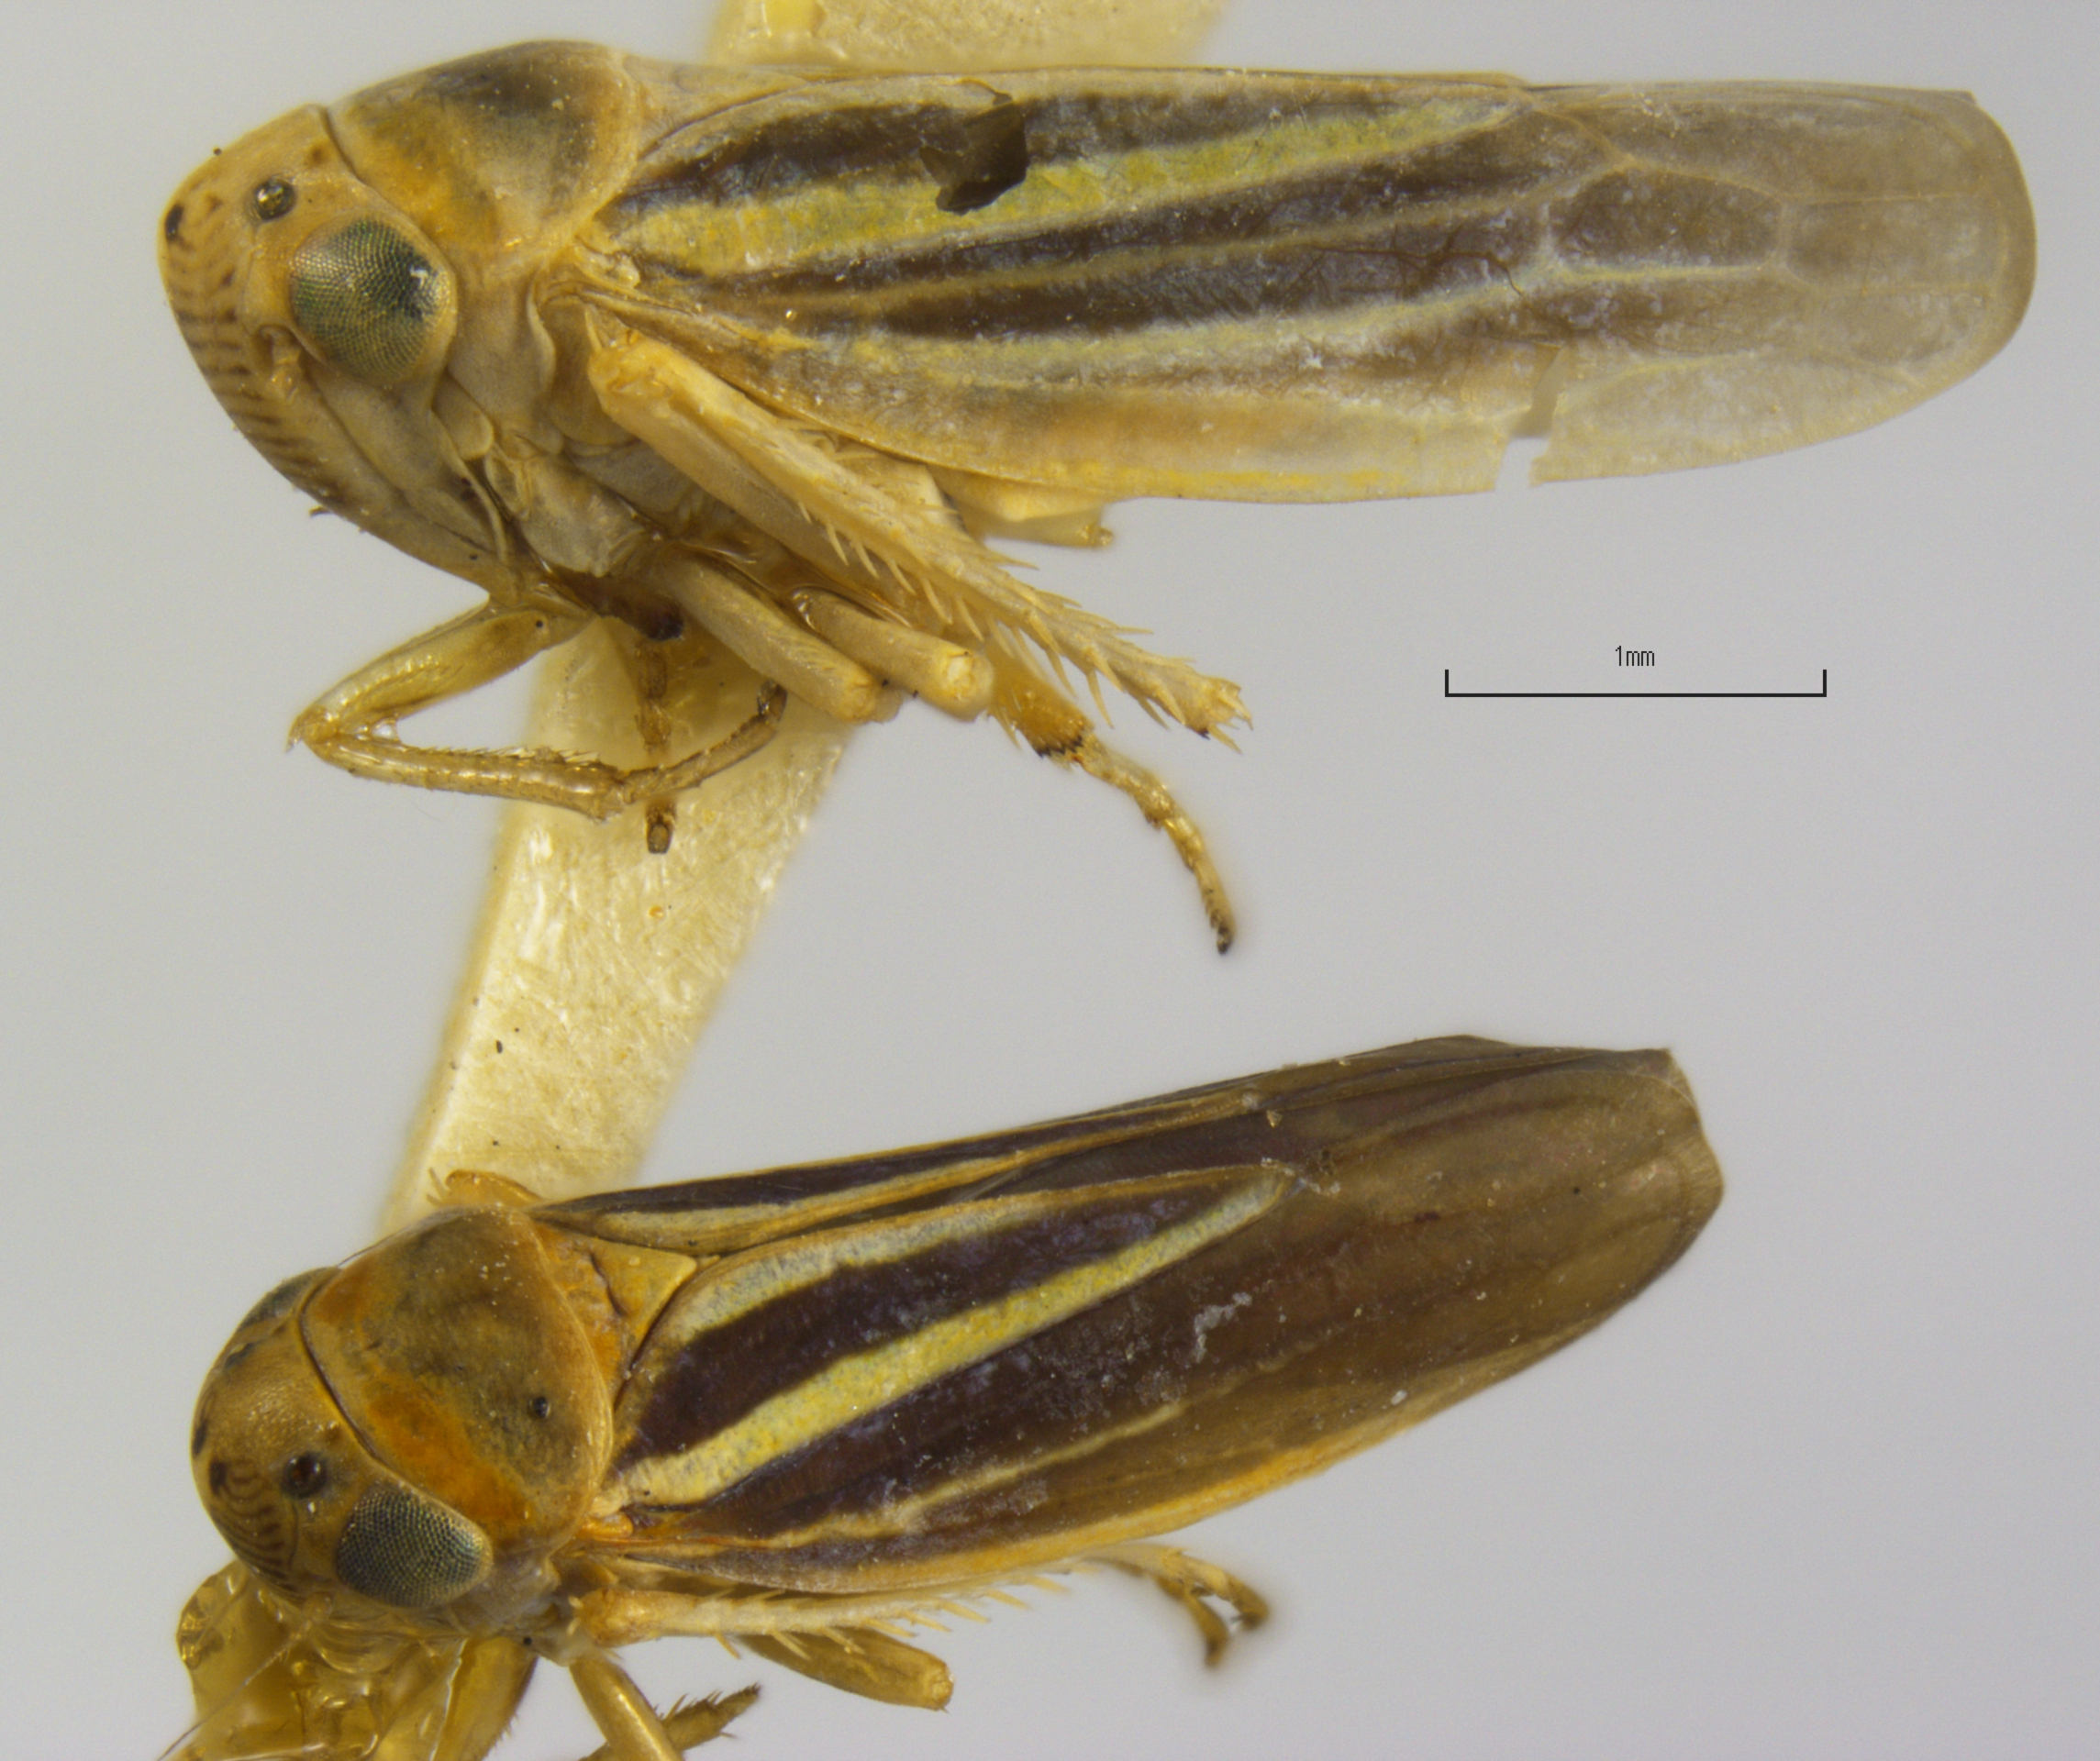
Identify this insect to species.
Cicadella sidana
